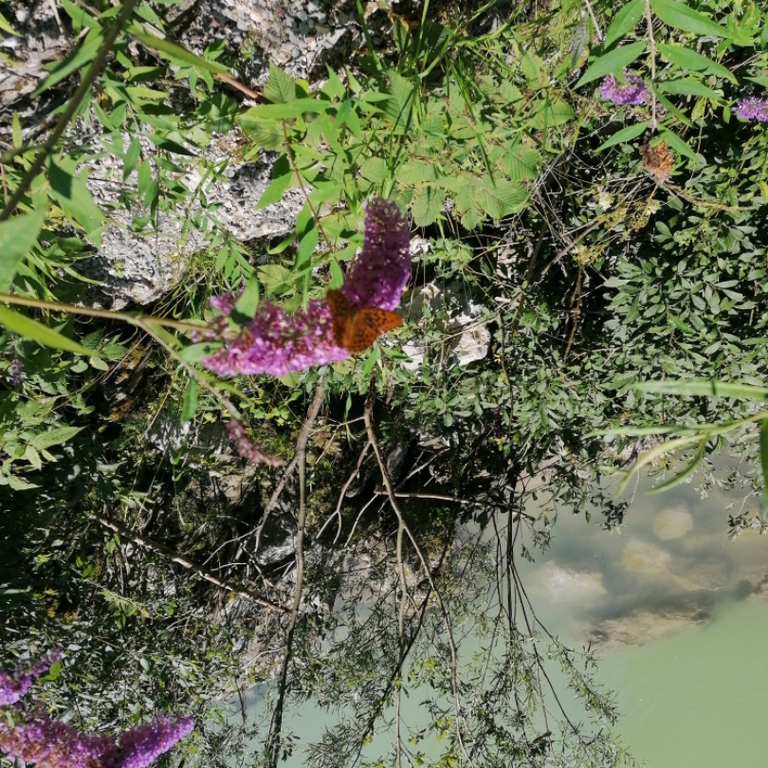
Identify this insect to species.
Argynnis paphia
